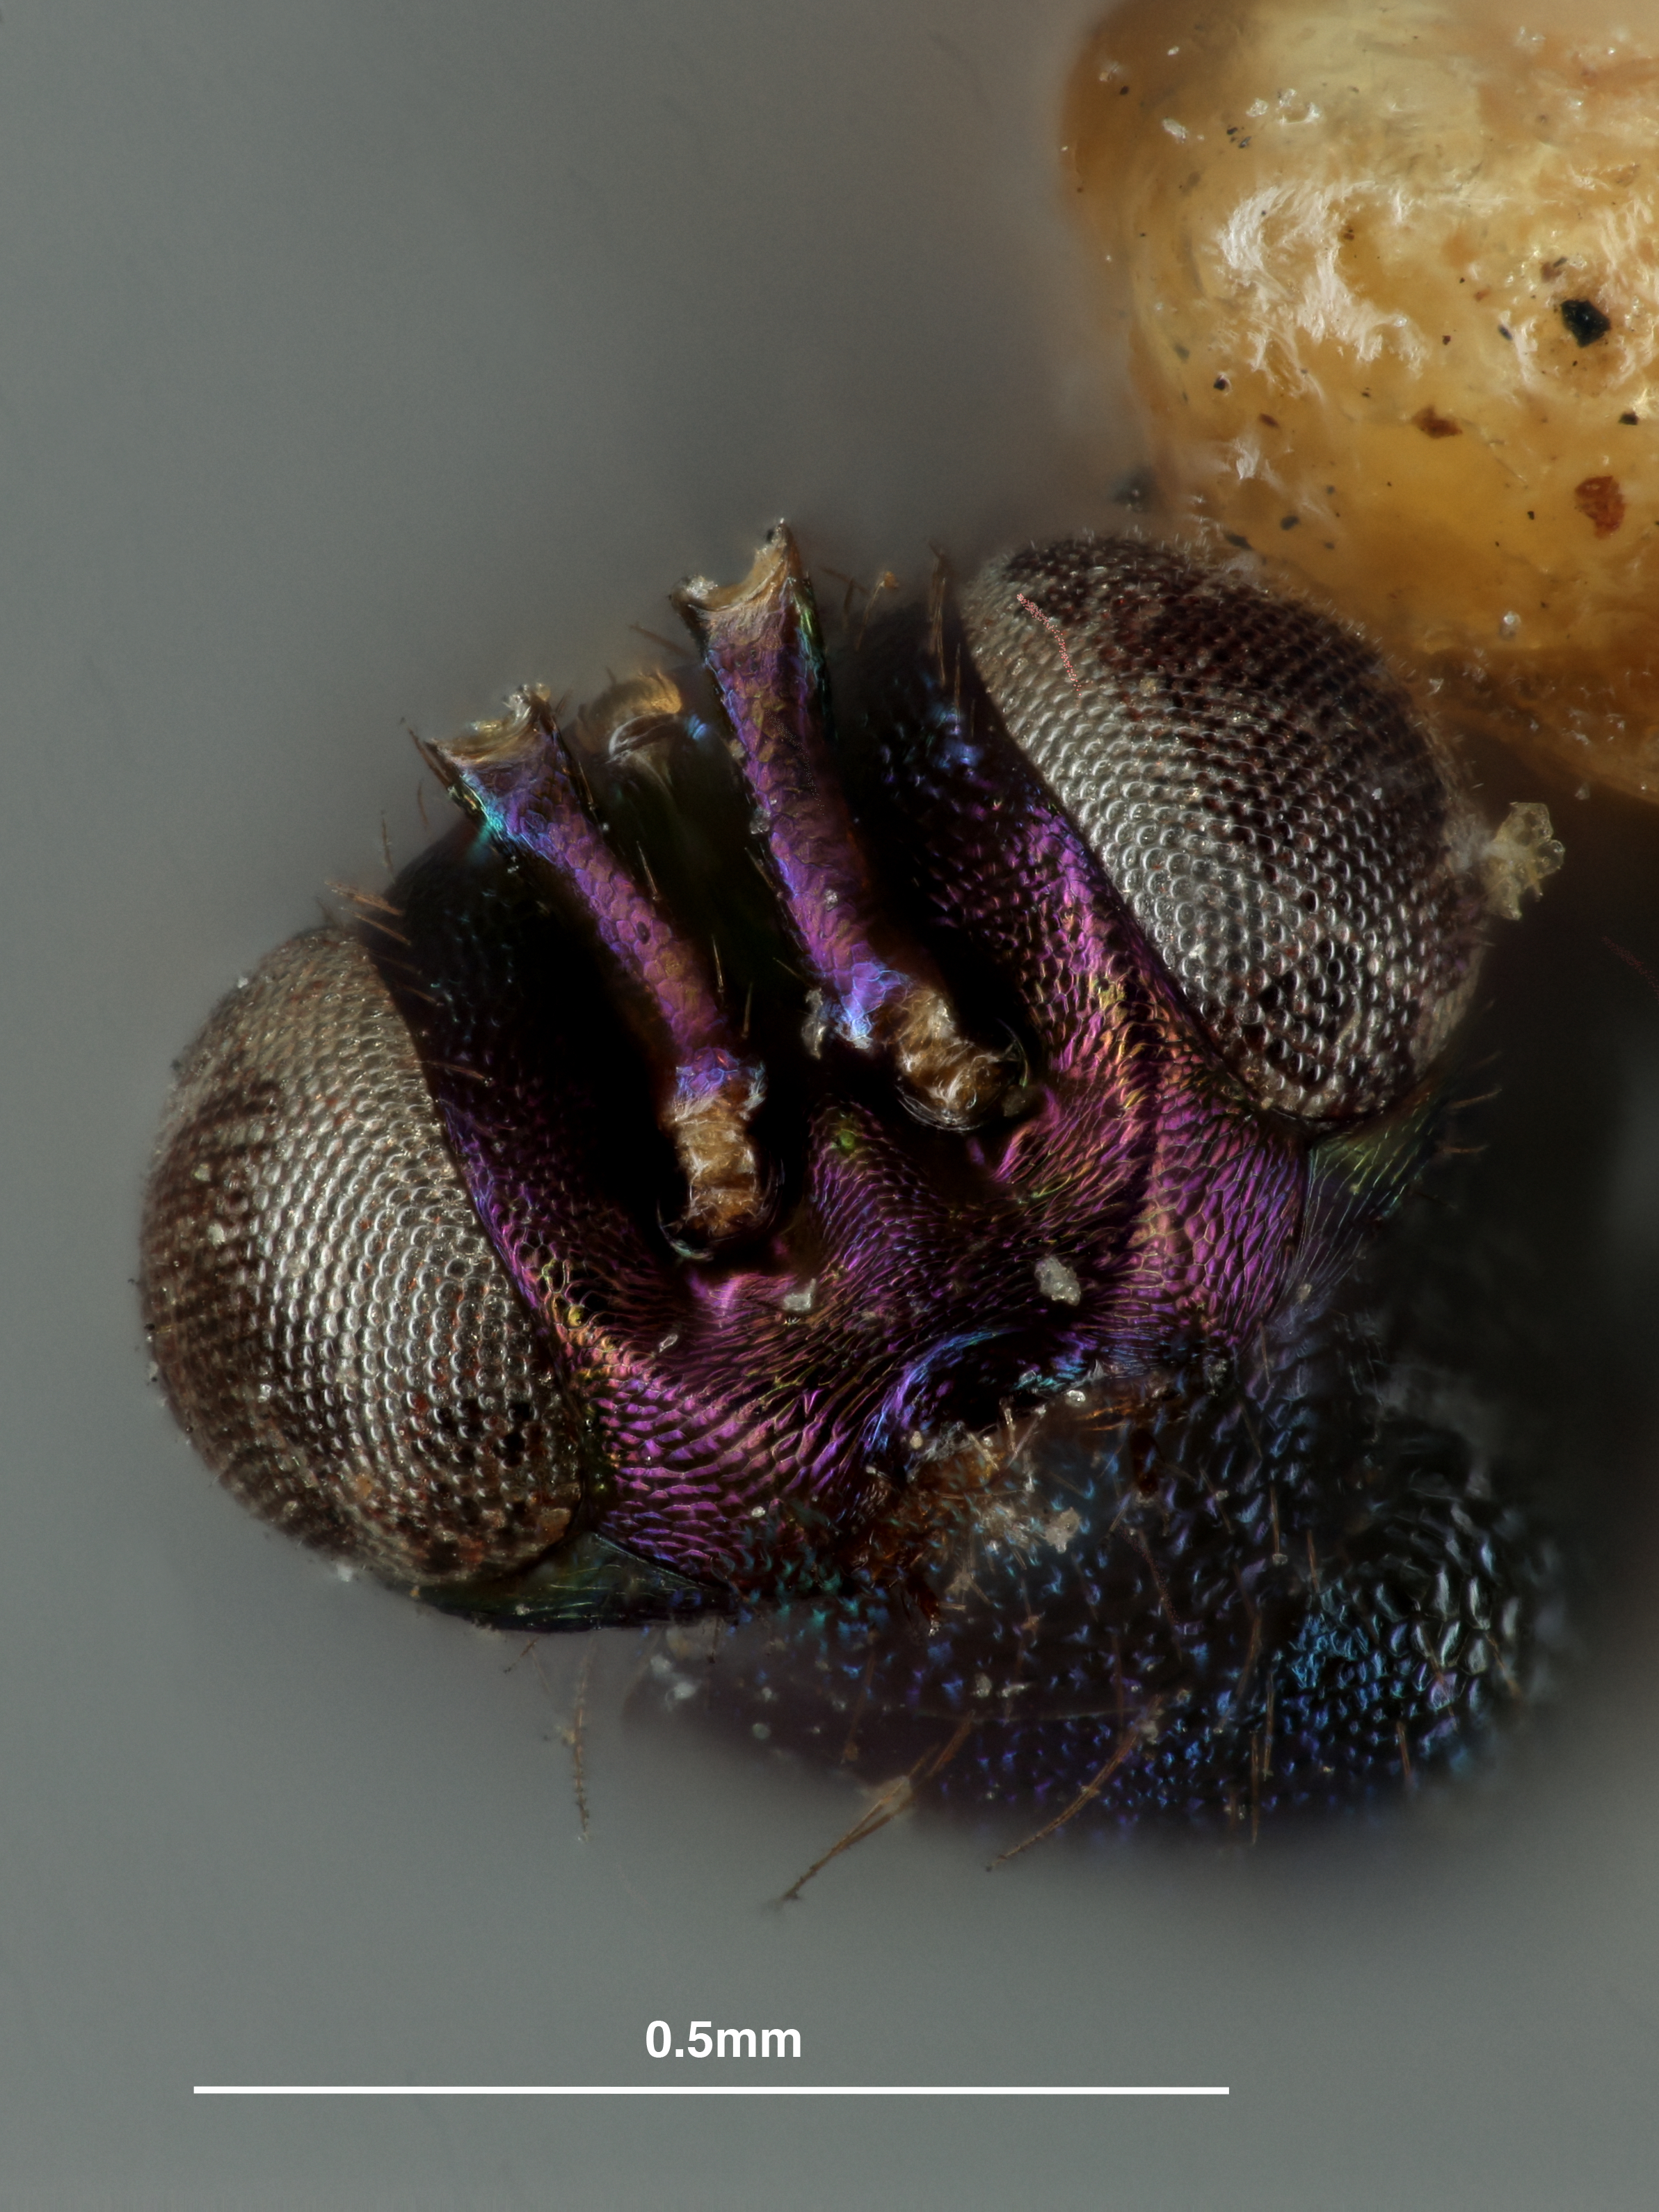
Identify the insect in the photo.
Sympiesis nigrifemora
